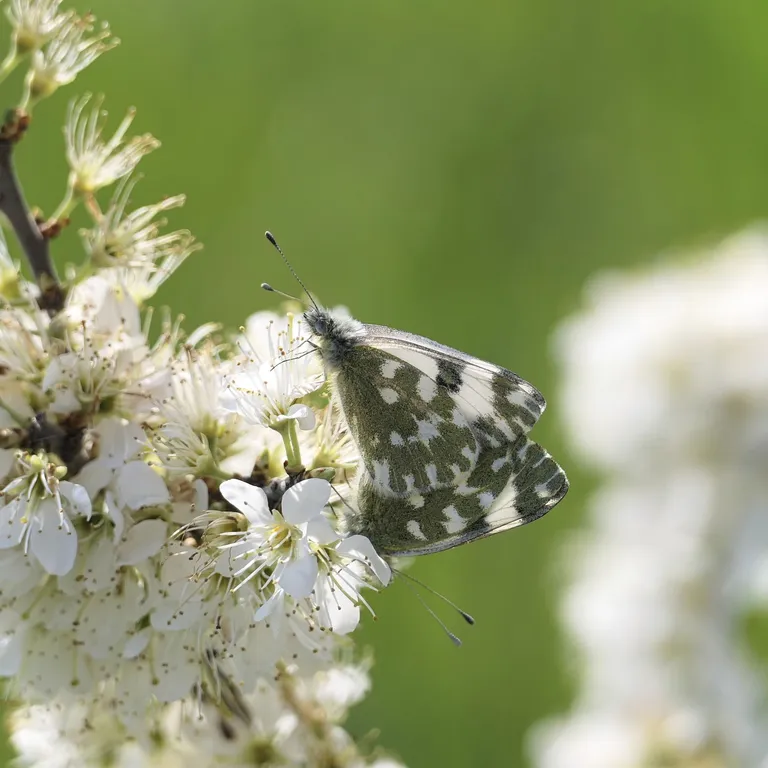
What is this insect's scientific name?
Pontia edusa
